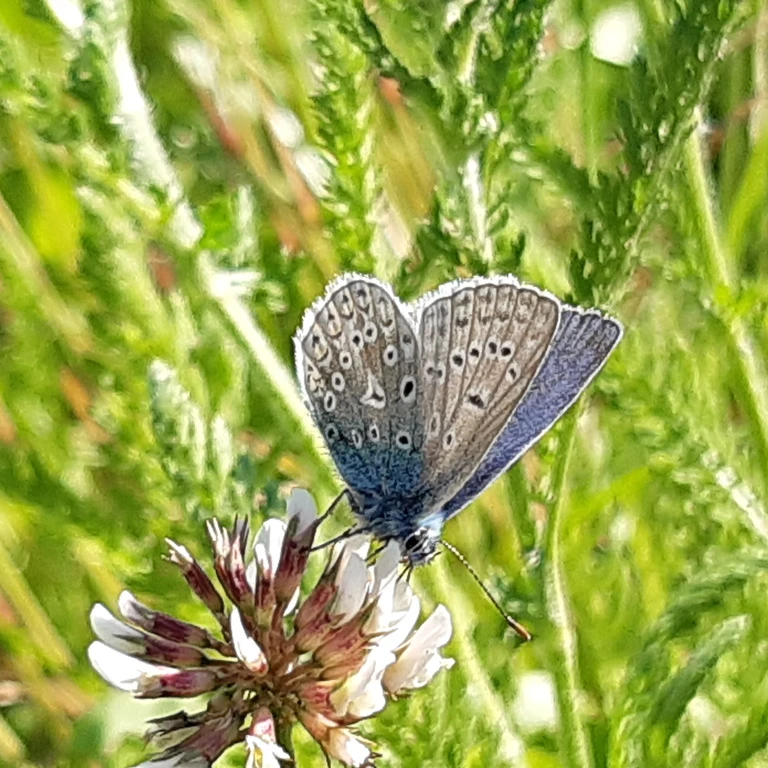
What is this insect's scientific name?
Polyommatus icarus
